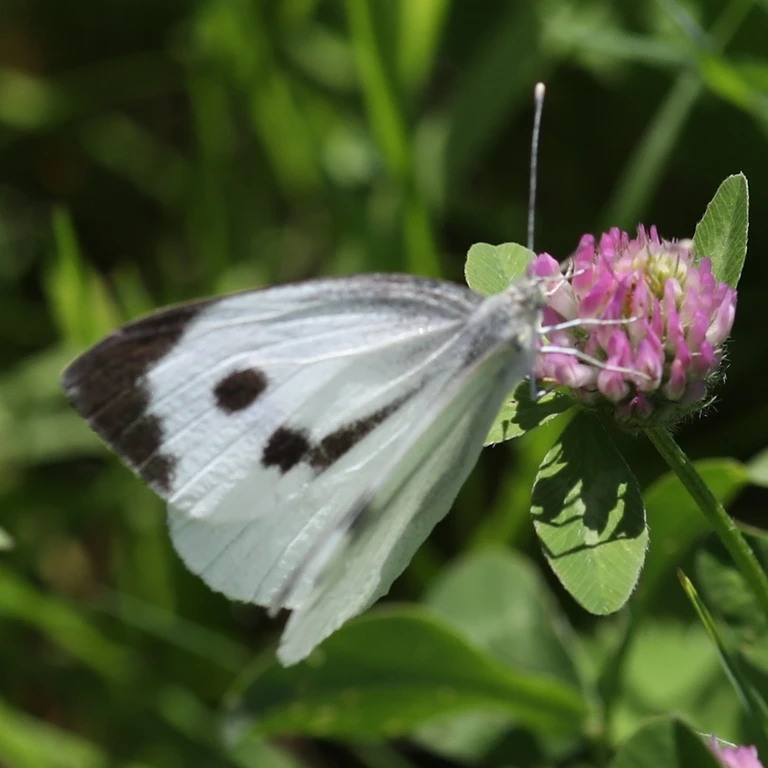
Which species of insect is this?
Pieris brassicae
